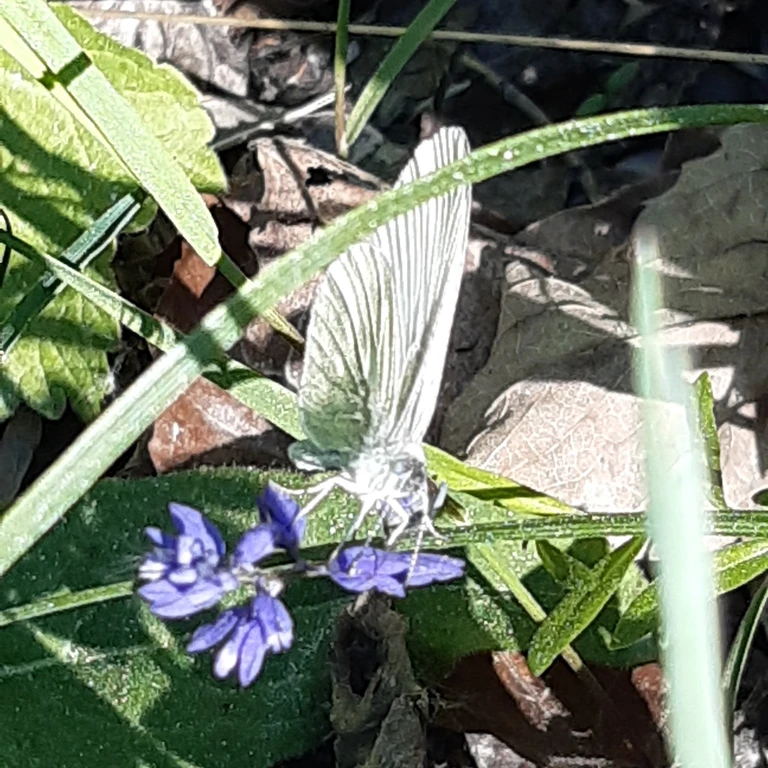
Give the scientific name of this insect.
Leptidea sinapis/juvernica
